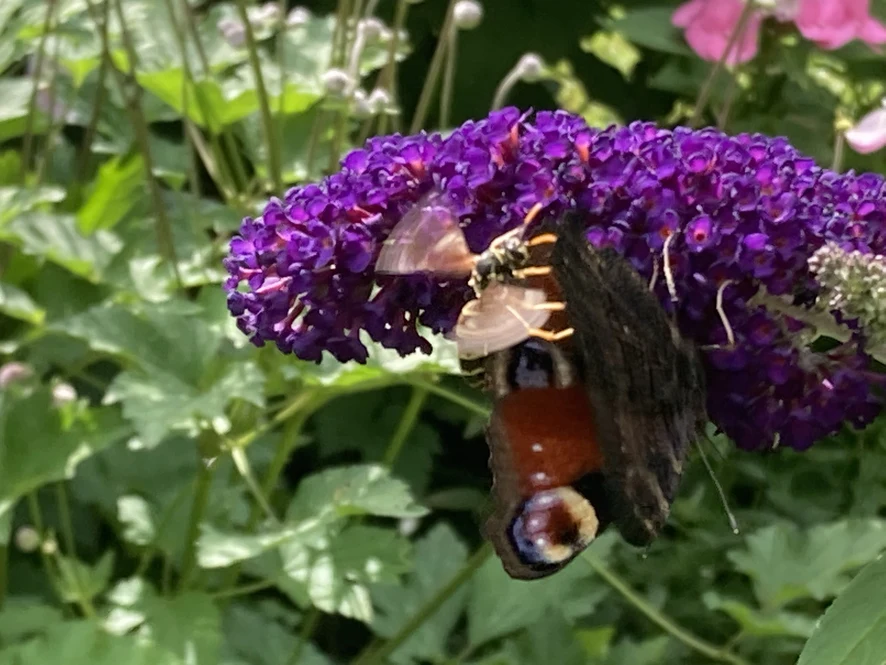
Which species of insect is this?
Aglais io
